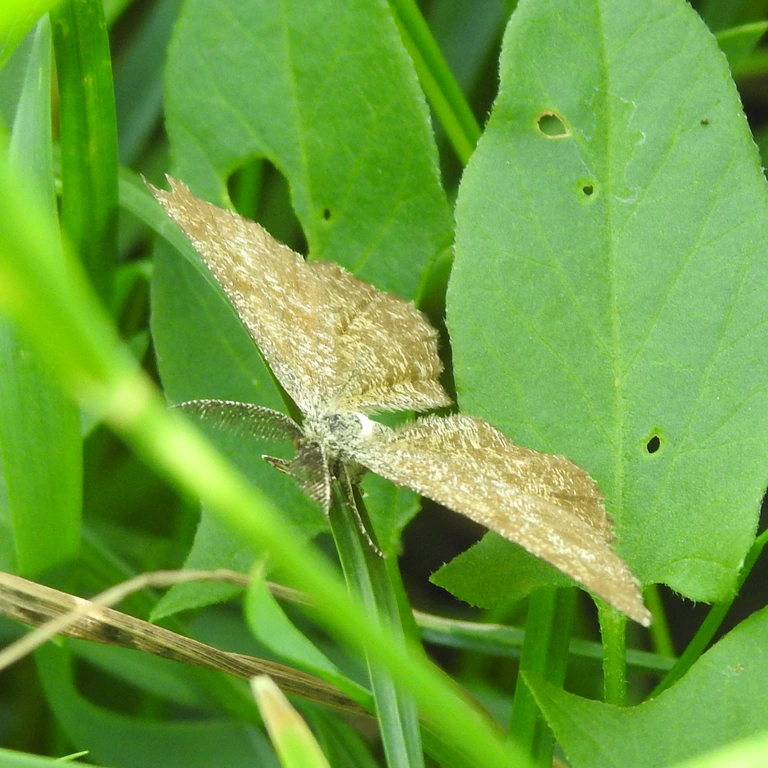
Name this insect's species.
Ematurga atomaria
